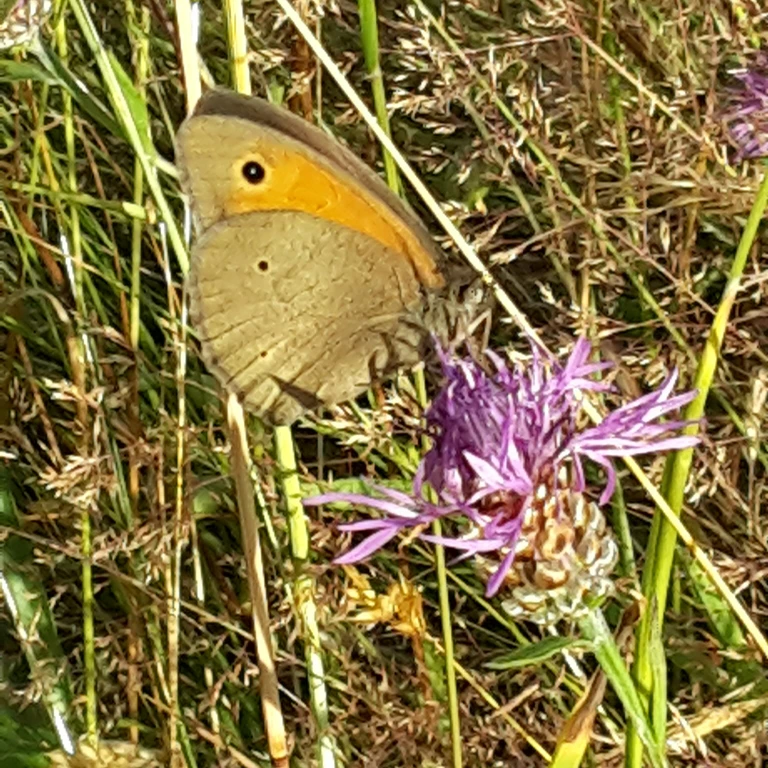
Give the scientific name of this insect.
Maniola jurtina
